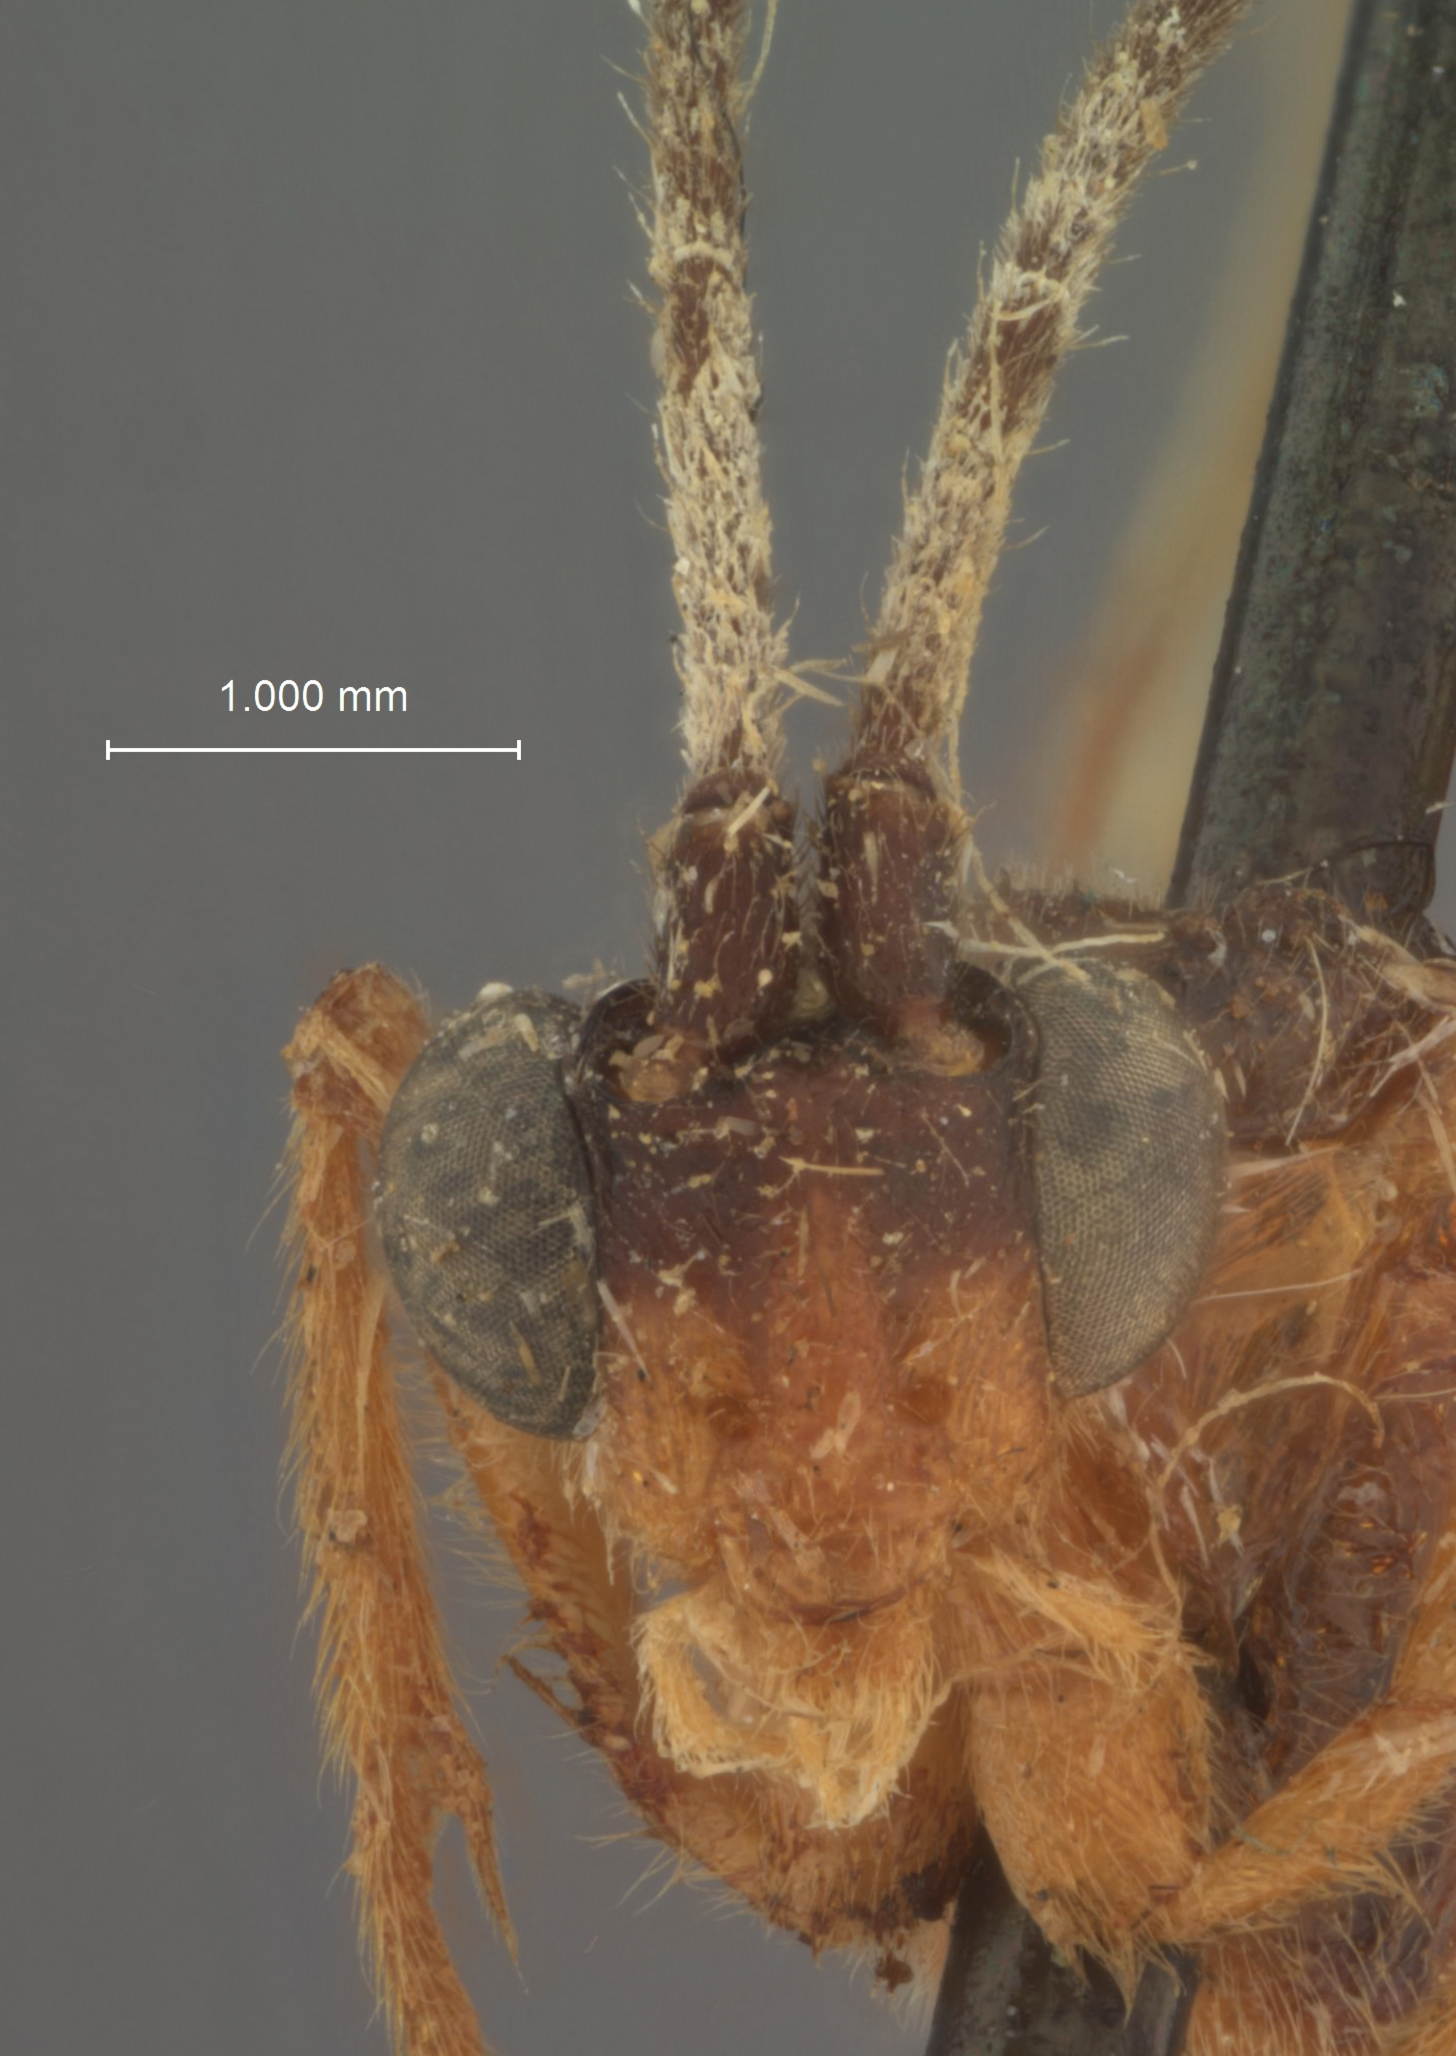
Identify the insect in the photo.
Zelomorpha melanota
